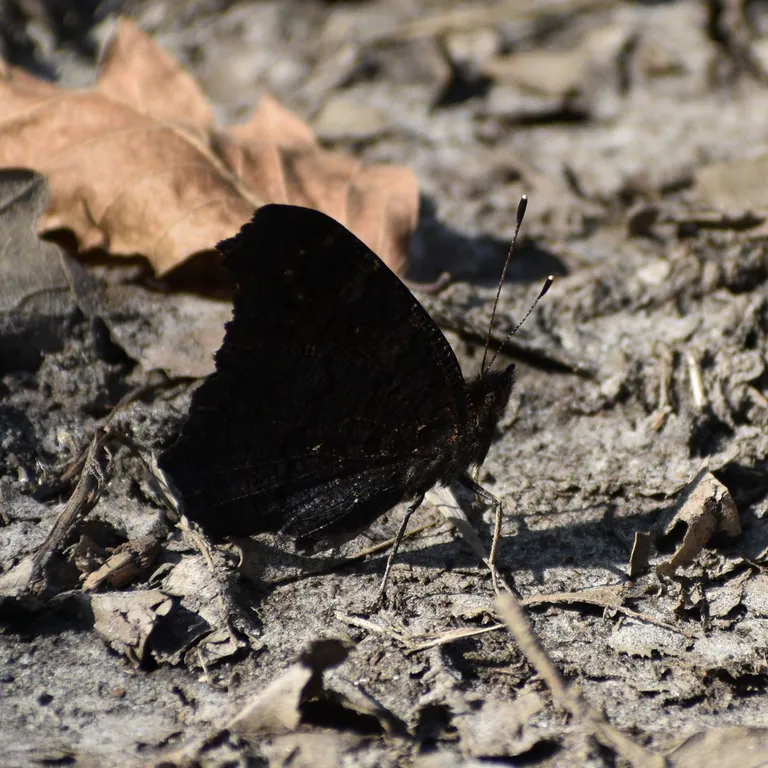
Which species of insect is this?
Aglais io
